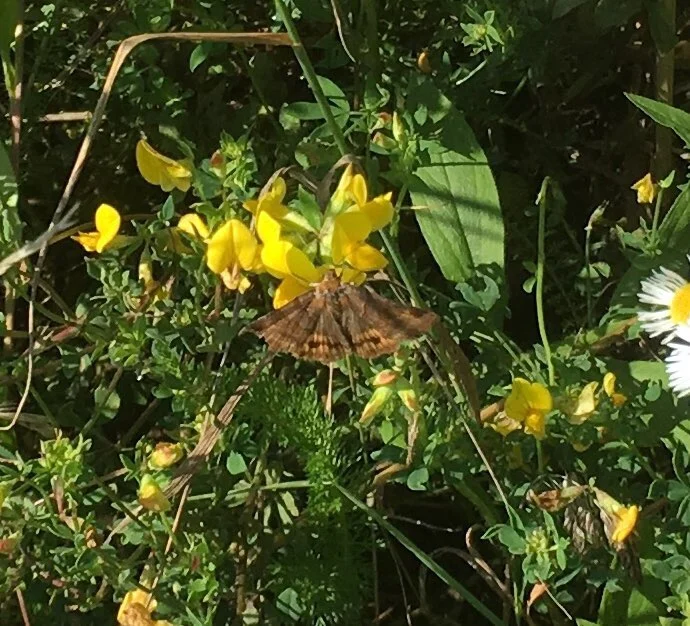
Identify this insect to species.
Euclidia glyphica
